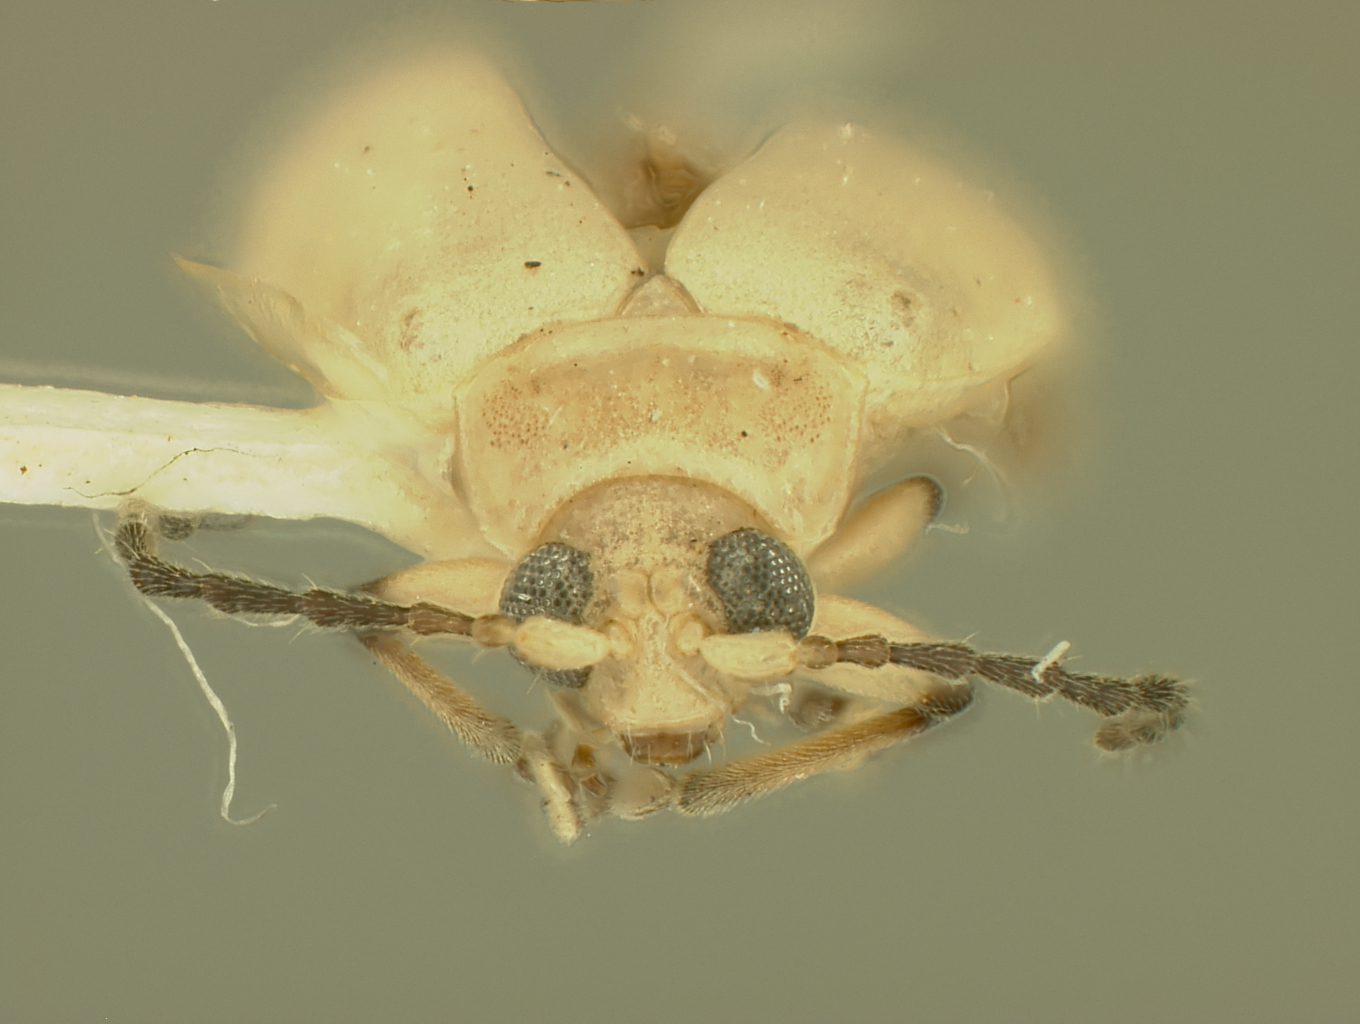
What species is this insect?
Lactica dominicae
